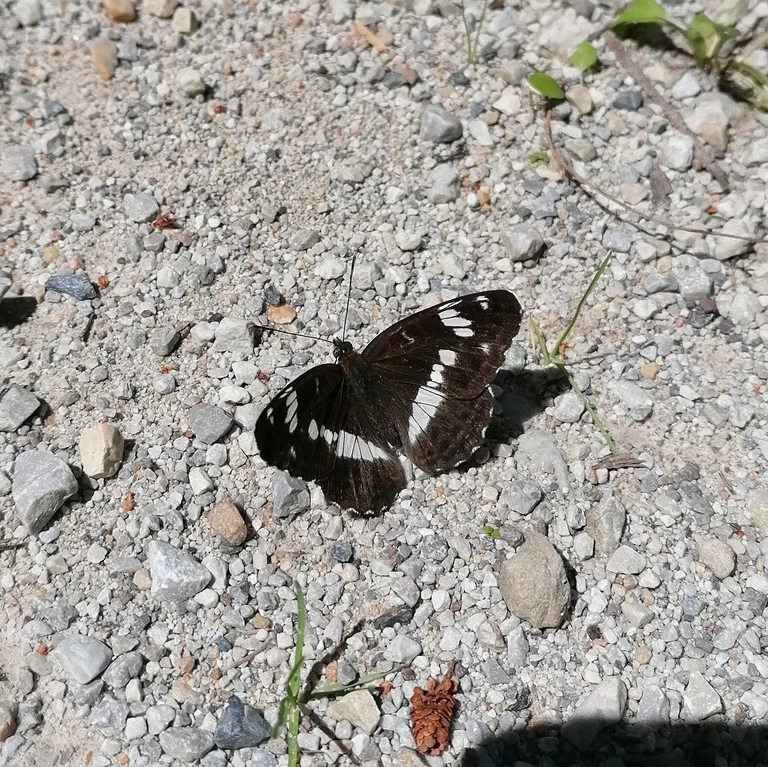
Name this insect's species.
Limenitis camilla (also Ladoga camilla)
